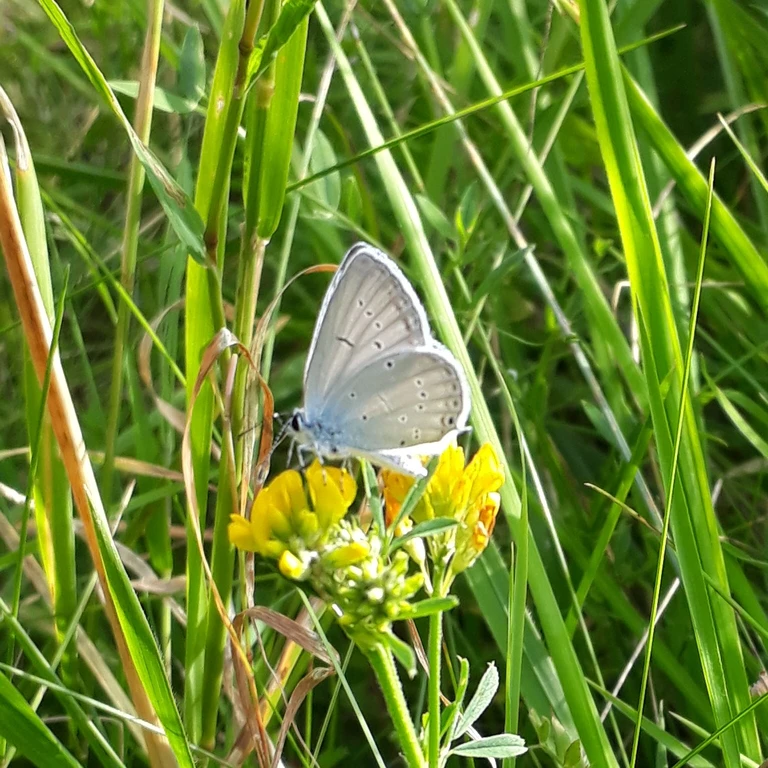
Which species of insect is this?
Cupido decolorata (also Elkalyce decolorata)
